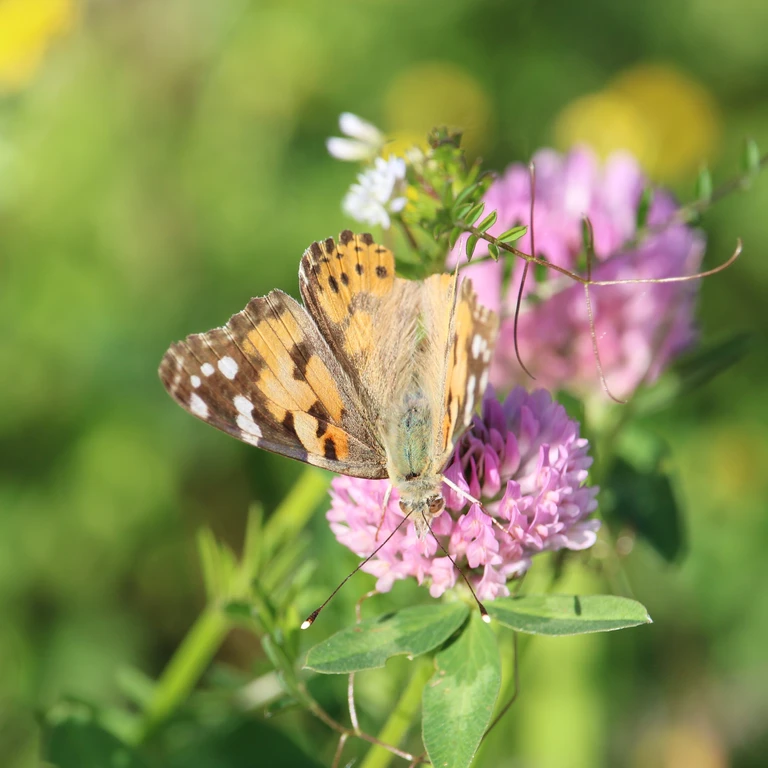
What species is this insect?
Vanessa cardui
